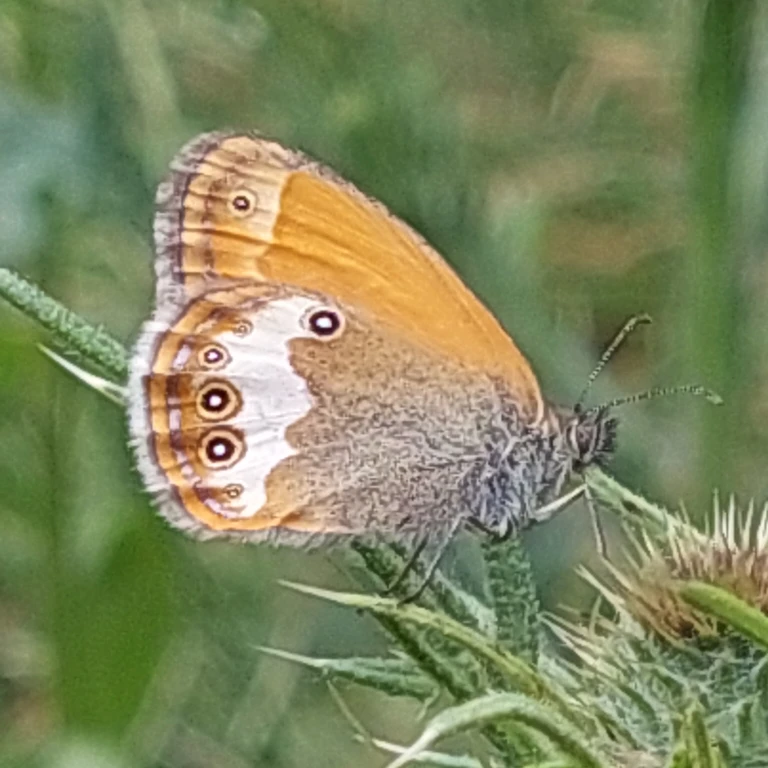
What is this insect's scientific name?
Coenonympha arcania
